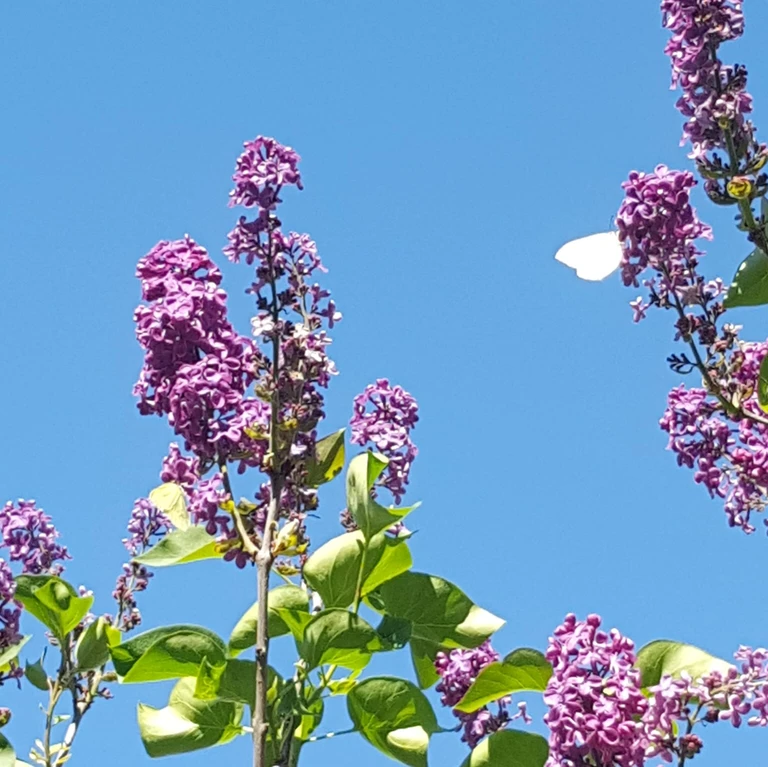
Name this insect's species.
Gonepteryx rhamni
